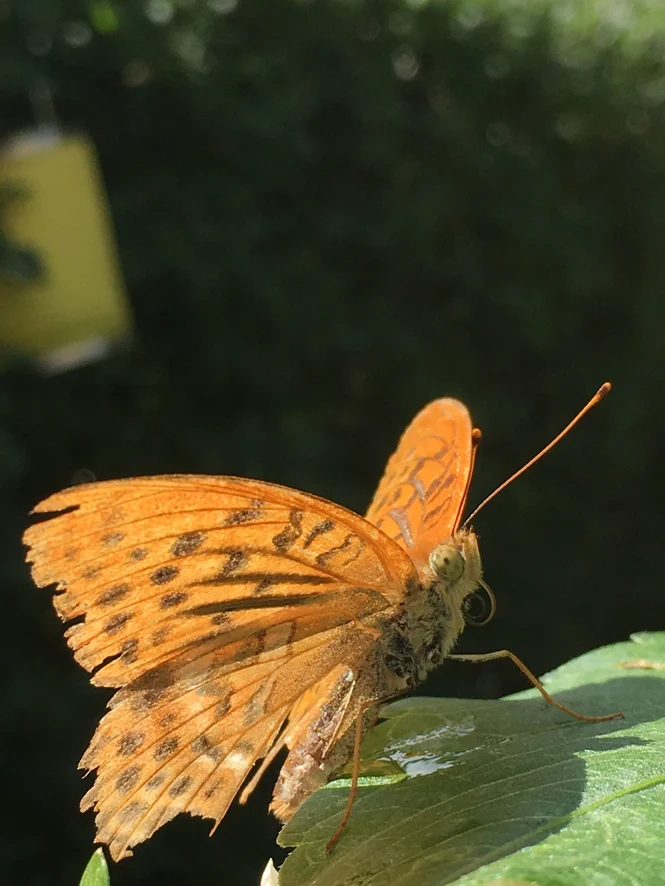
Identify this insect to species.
Argynnis paphia
